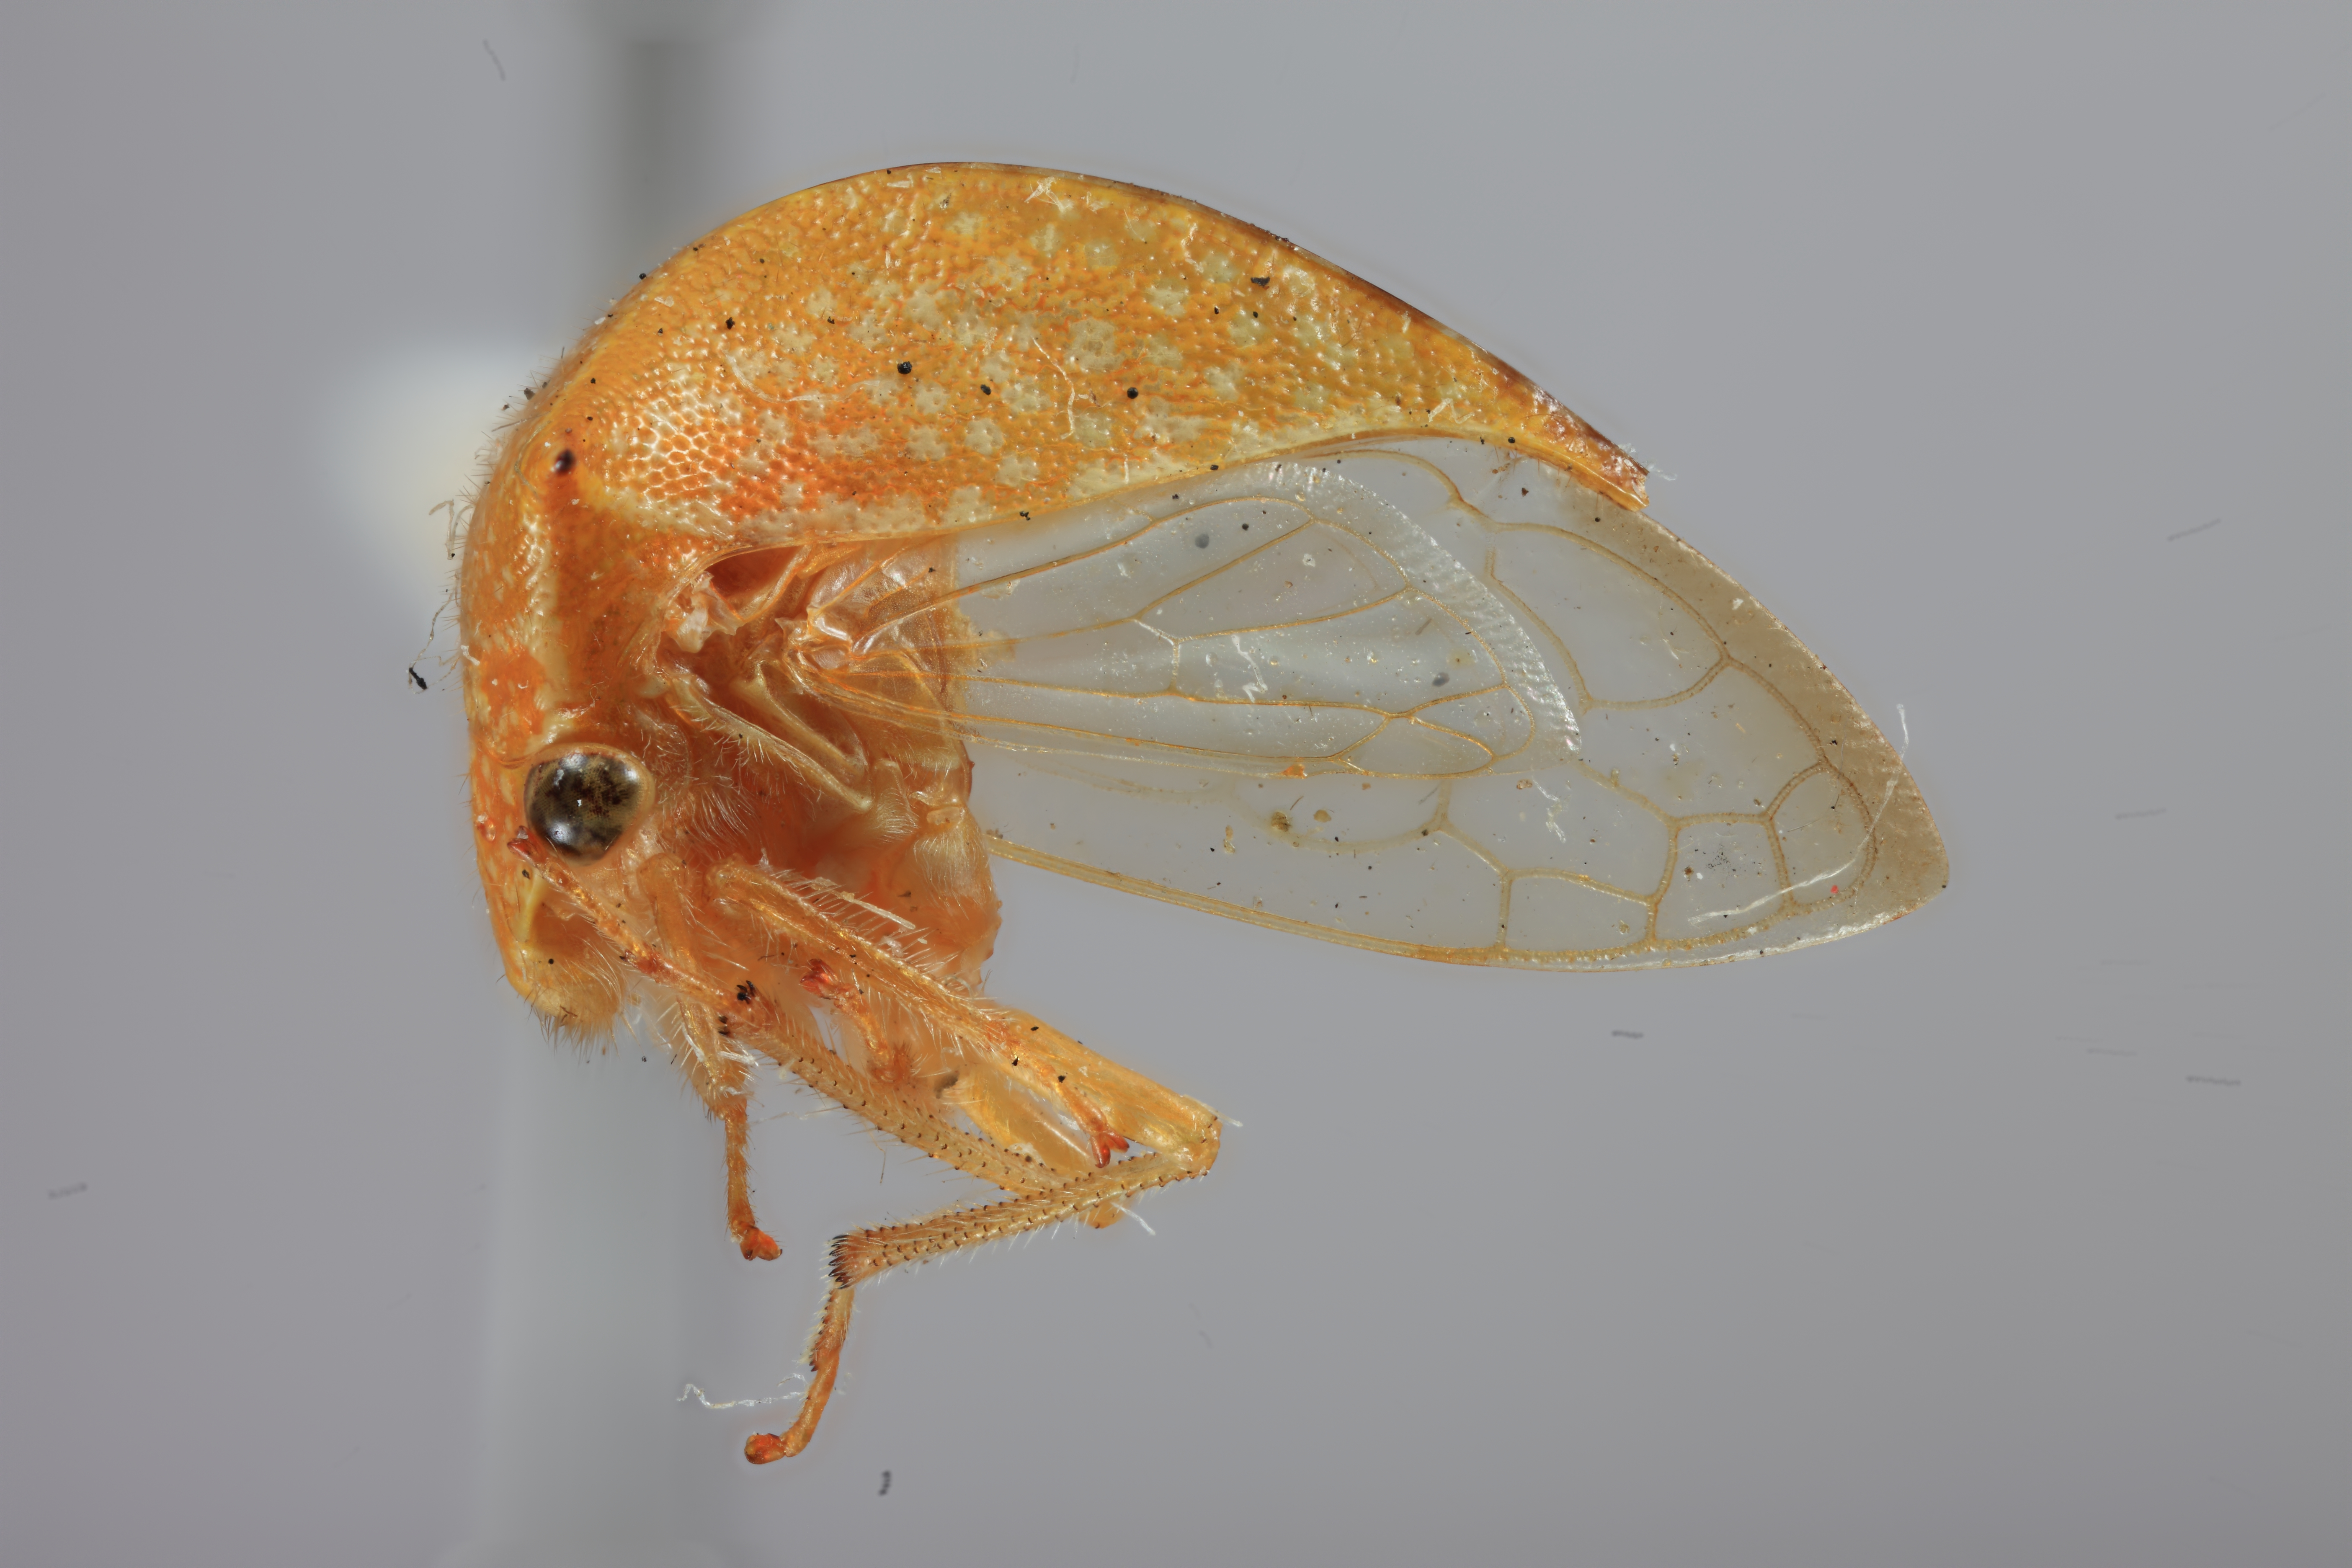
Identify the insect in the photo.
Spissistilus constans
